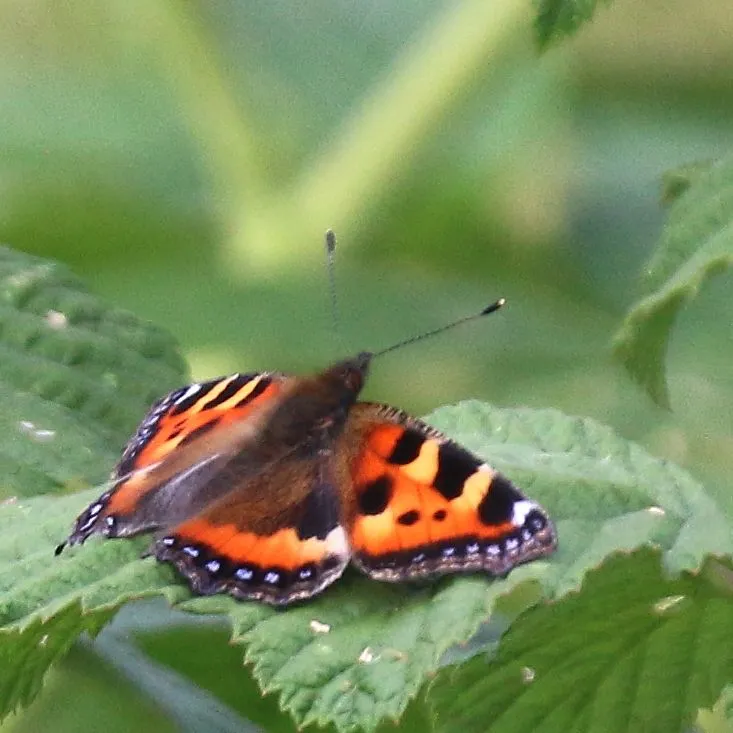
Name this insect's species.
Aglais urticae
